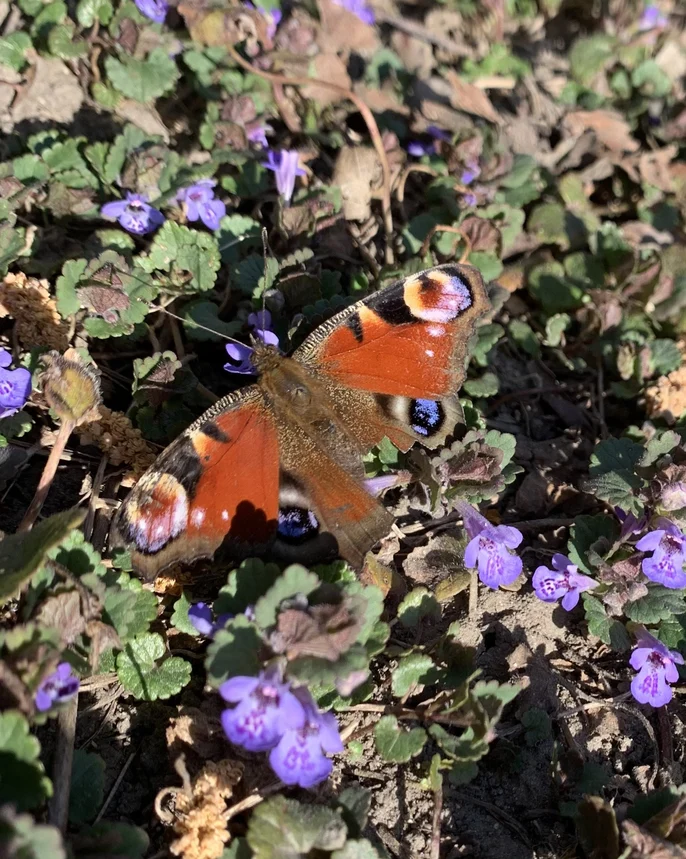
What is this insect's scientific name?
Aglais io
